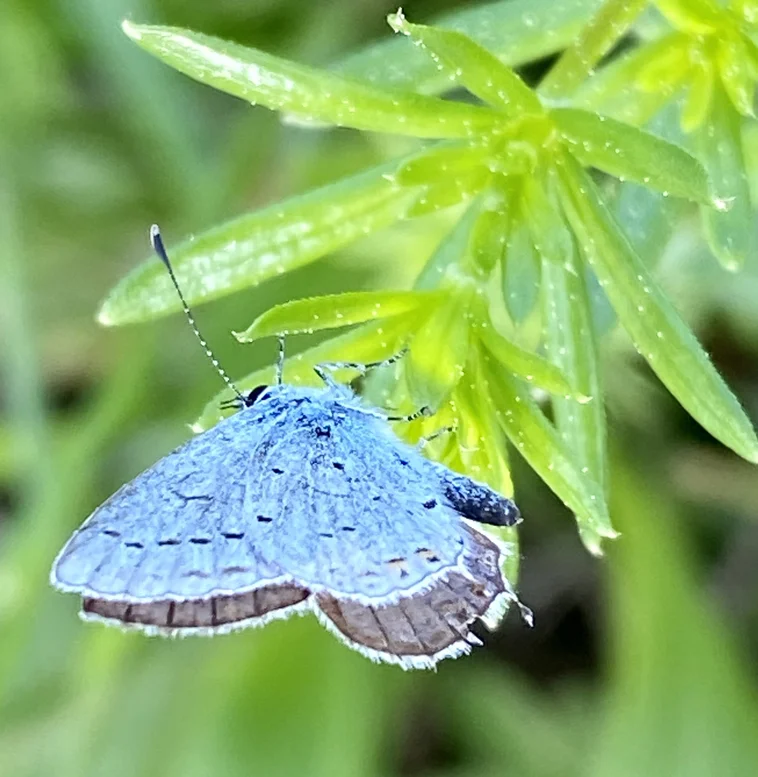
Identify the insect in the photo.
Cupido argiades (also Elkalyce argiades)
